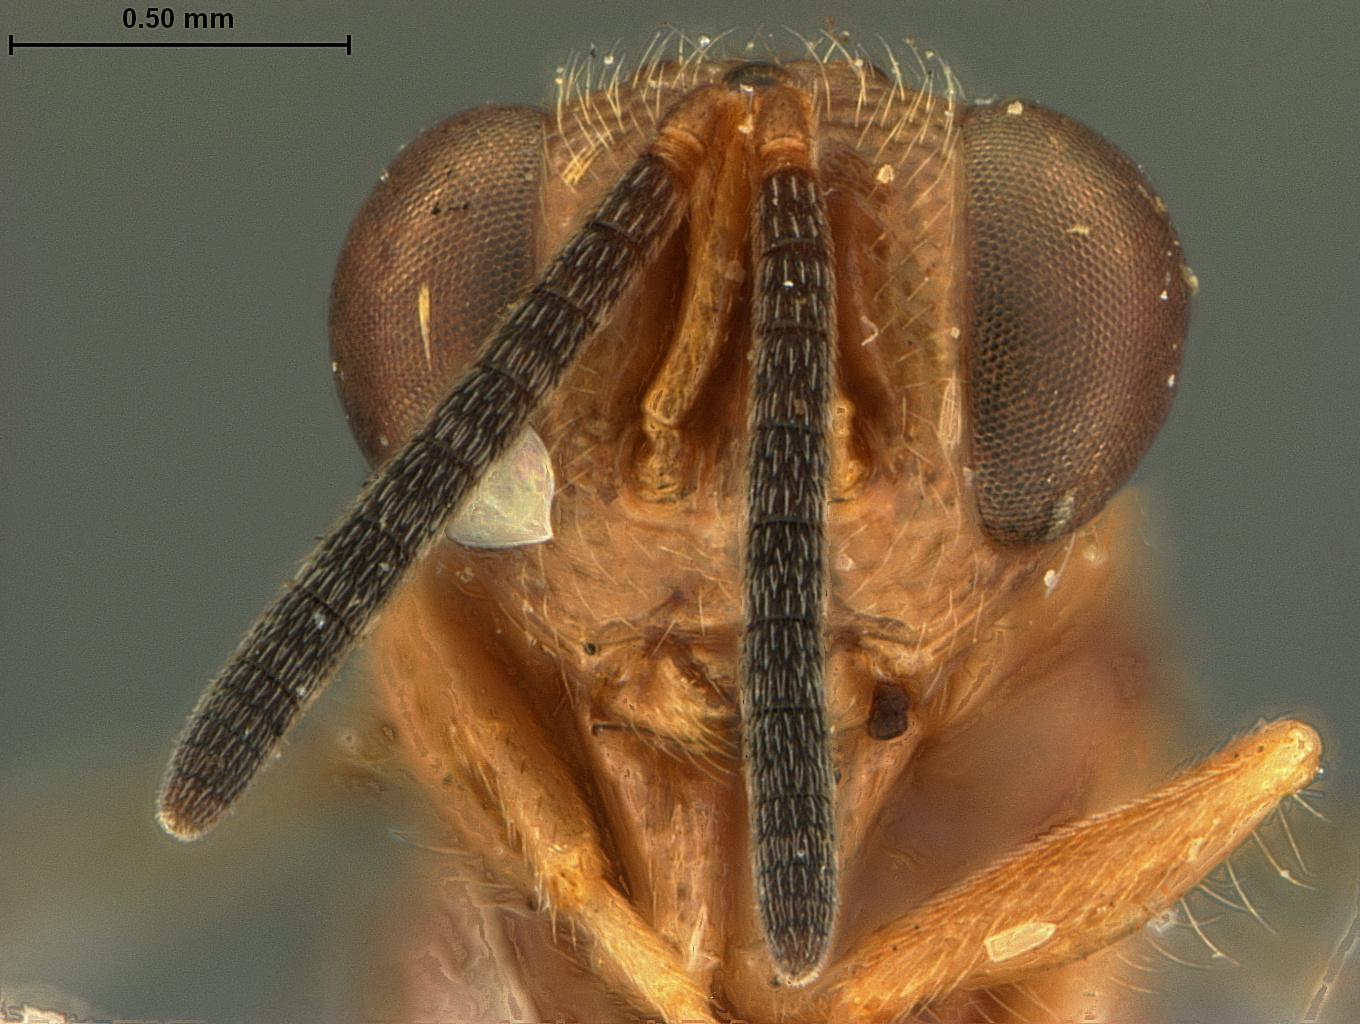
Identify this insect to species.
Spilochalcis meridionalis
